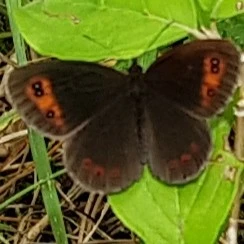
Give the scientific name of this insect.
Erebia aethiops
